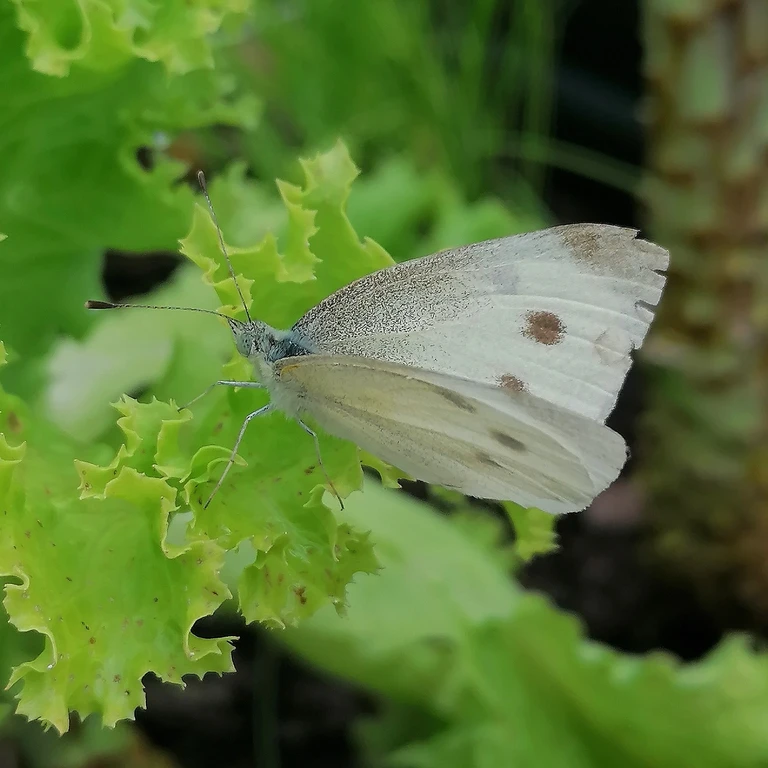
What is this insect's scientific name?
Pieris rapae
